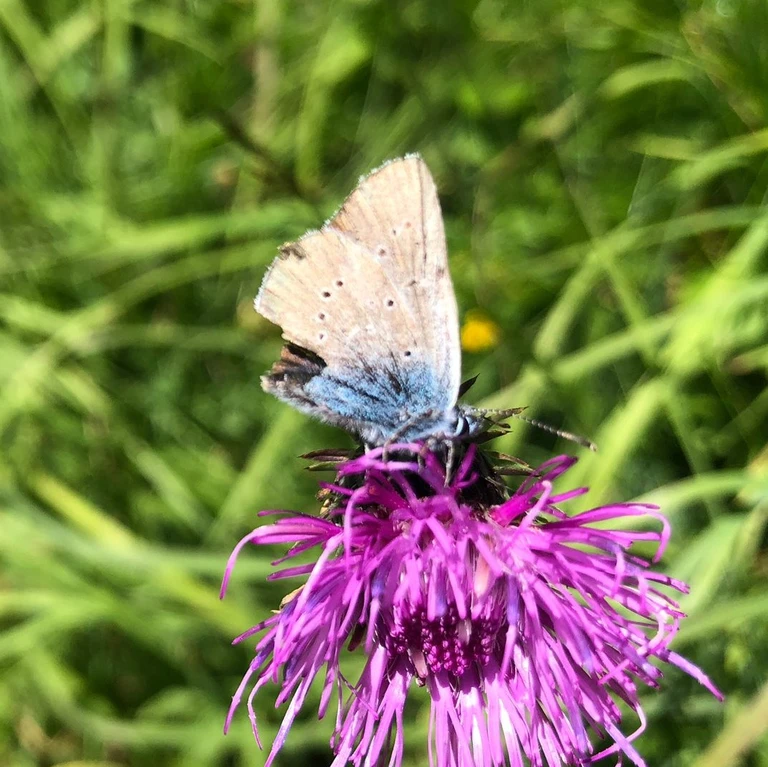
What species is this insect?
Cyaniris semiargus
